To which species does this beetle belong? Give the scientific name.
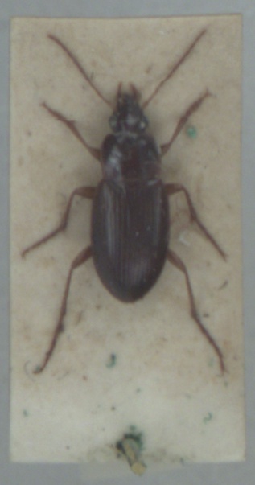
Calathus mollis
